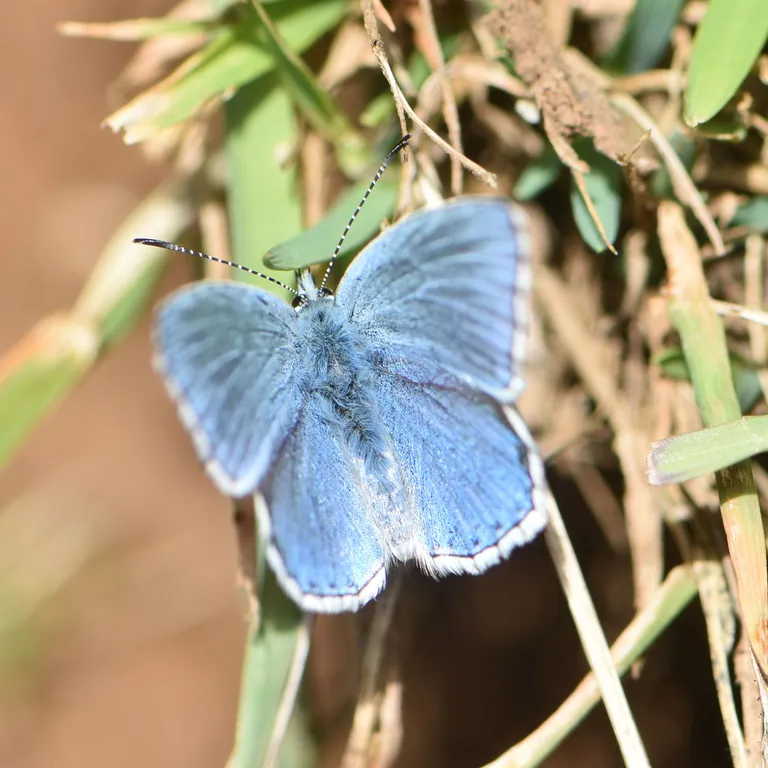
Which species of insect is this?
Lysandra bellargus
